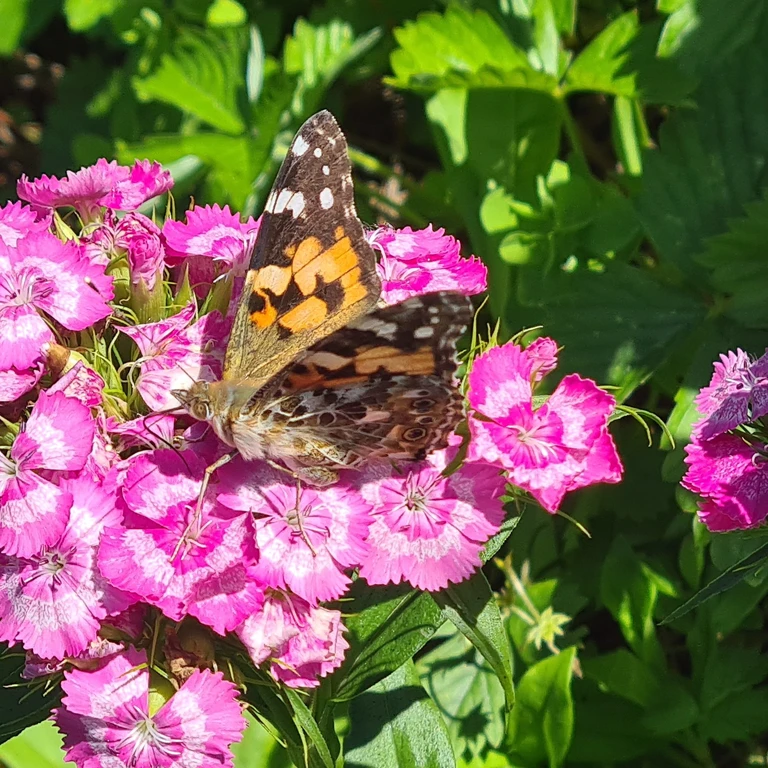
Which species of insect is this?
Vanessa cardui
